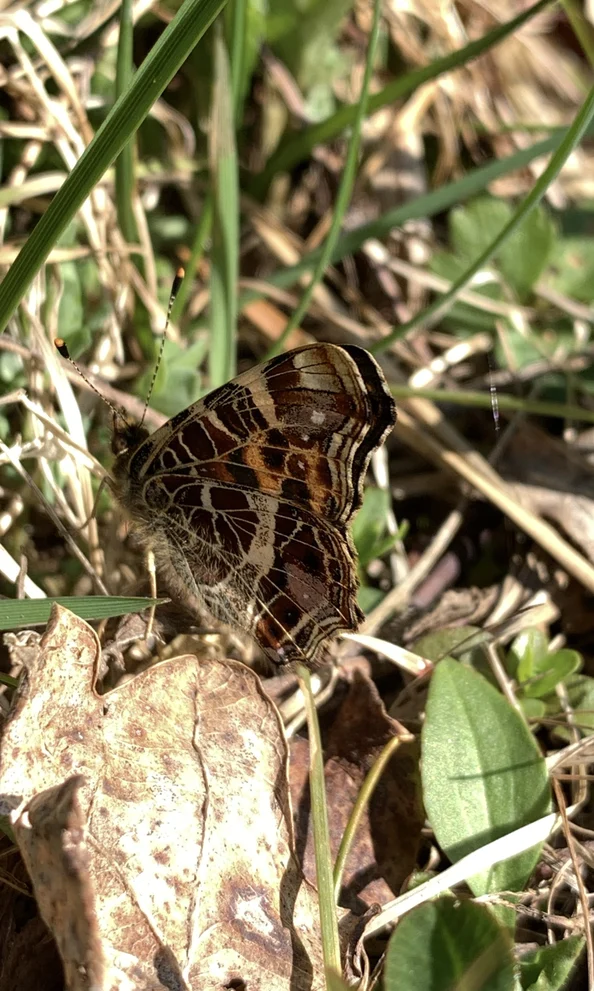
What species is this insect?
Araschnia levana
